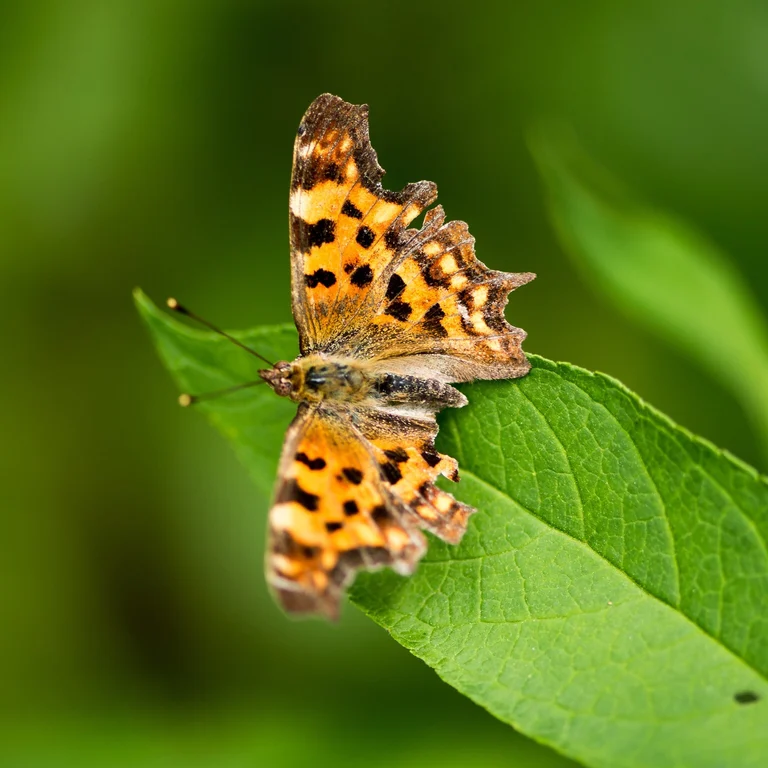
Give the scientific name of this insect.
Polygonia c-album
